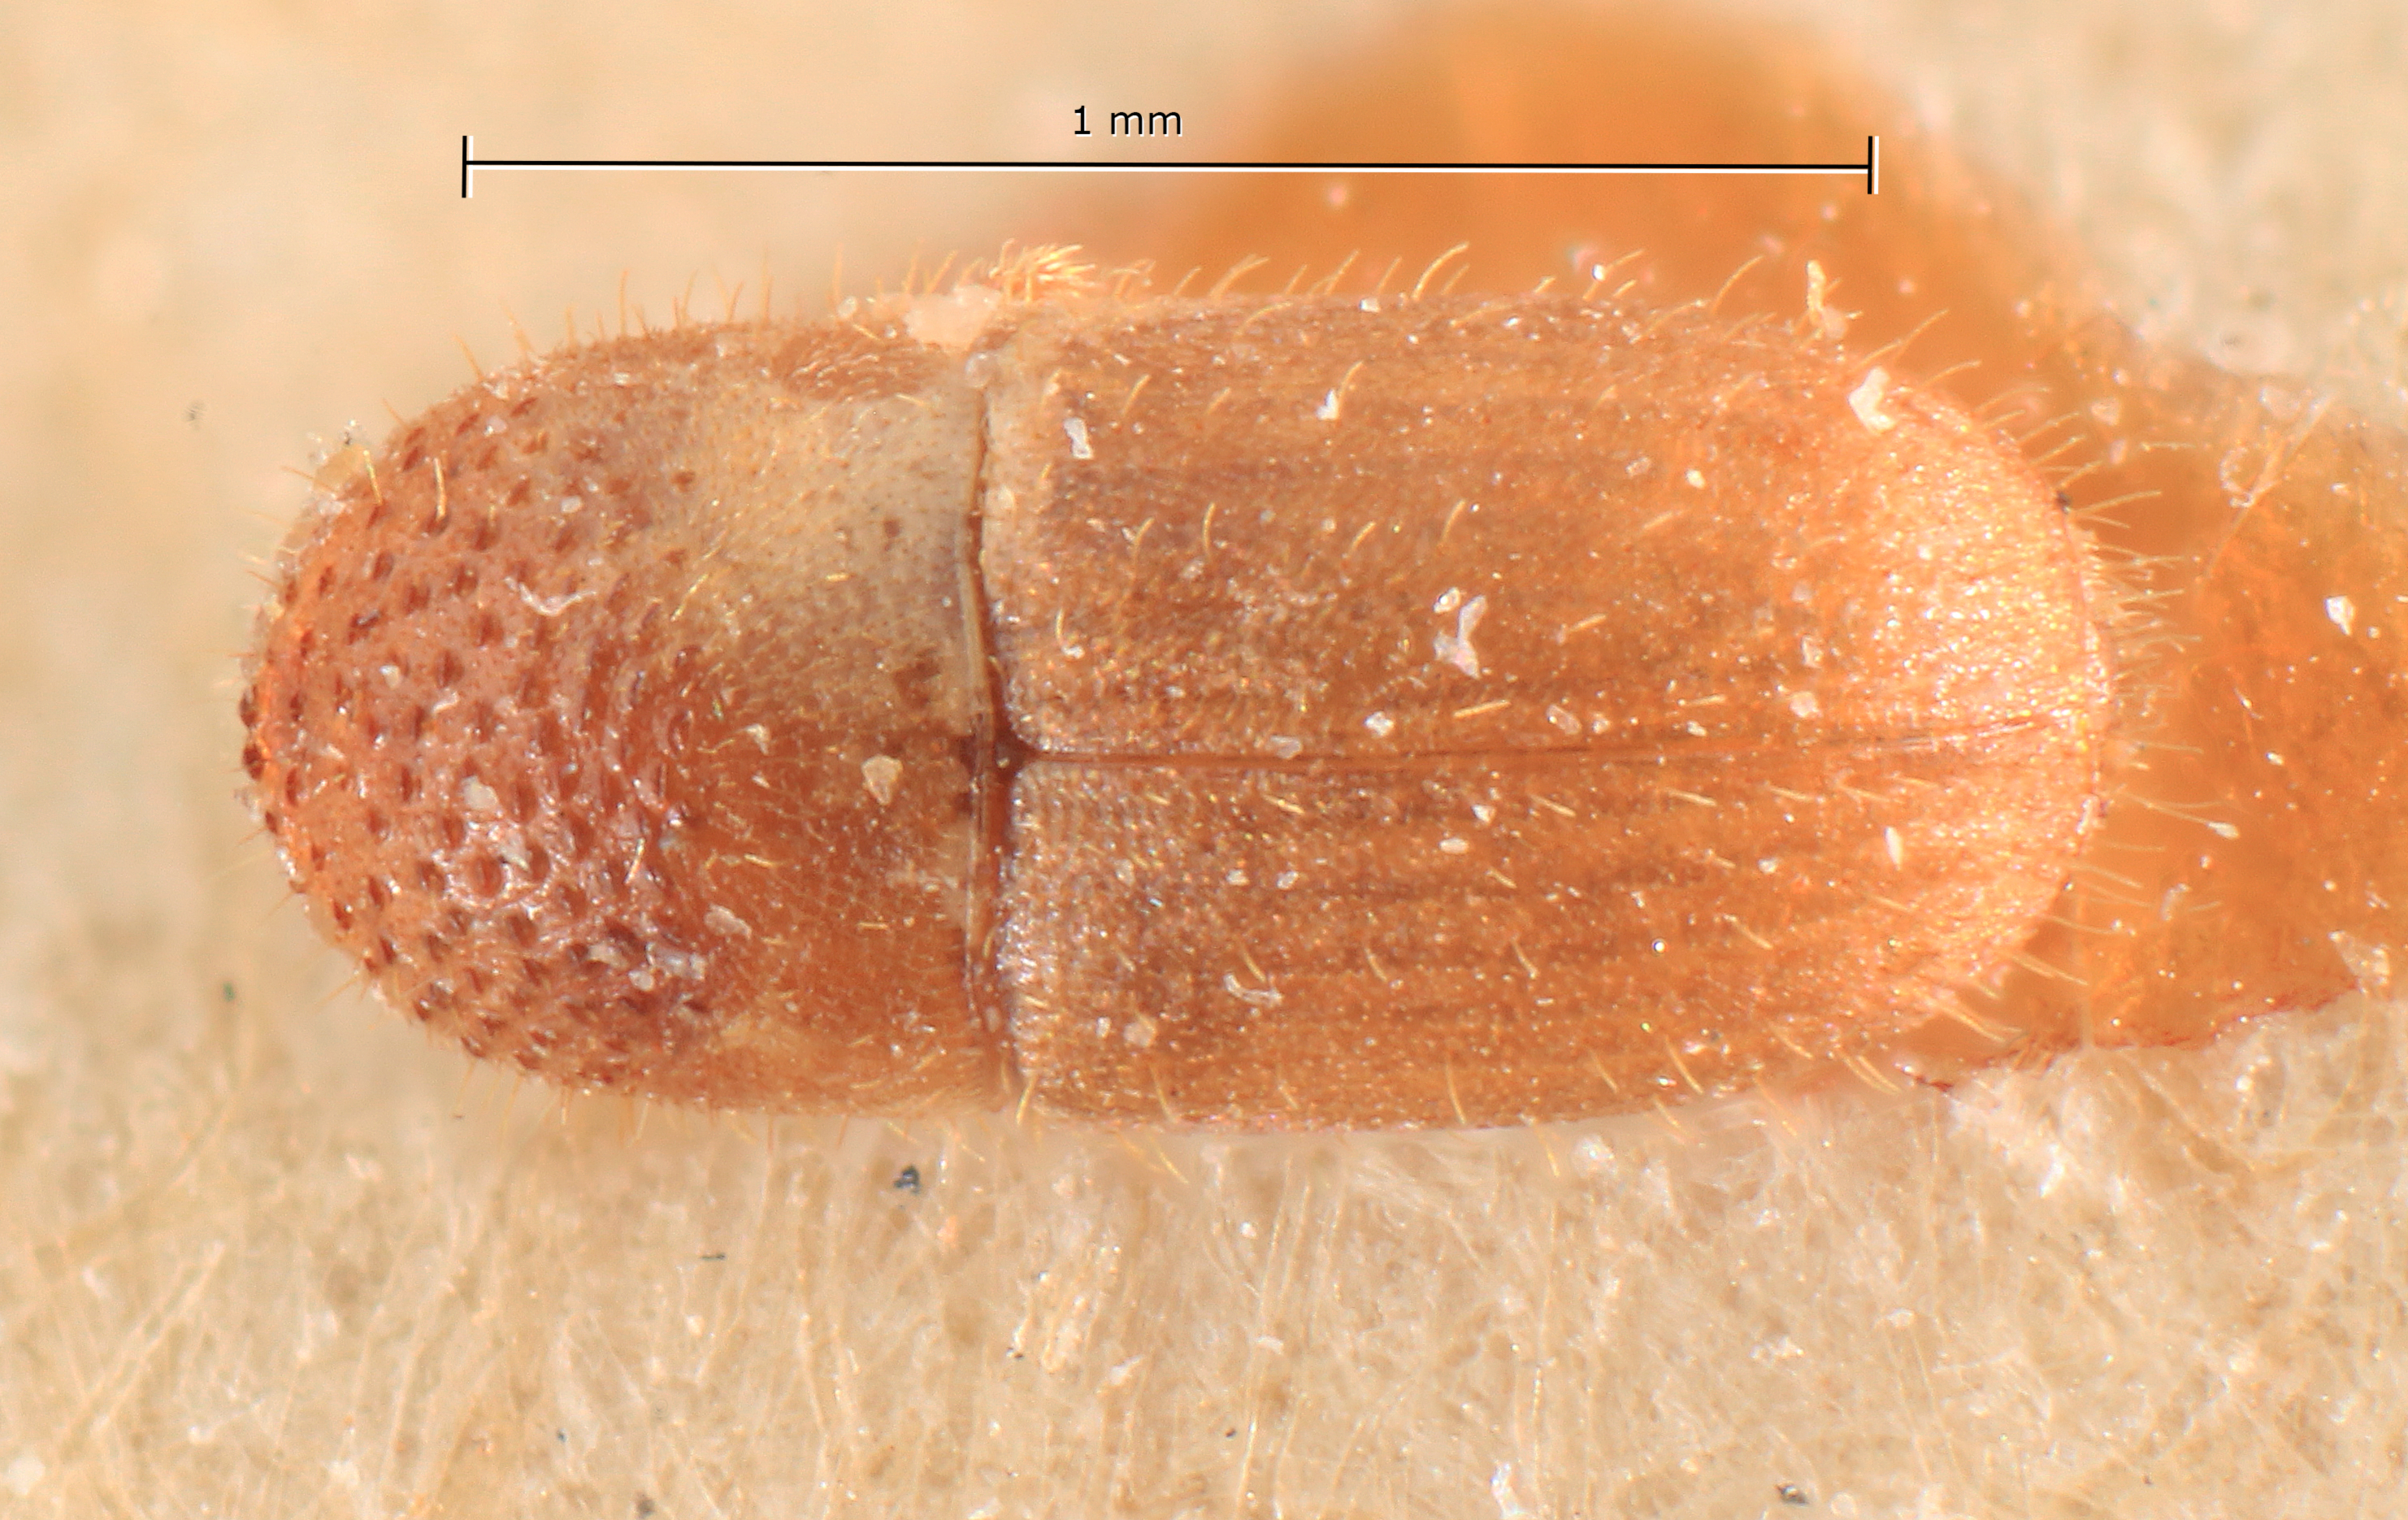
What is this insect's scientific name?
Hypocryphalus mindoroensis
